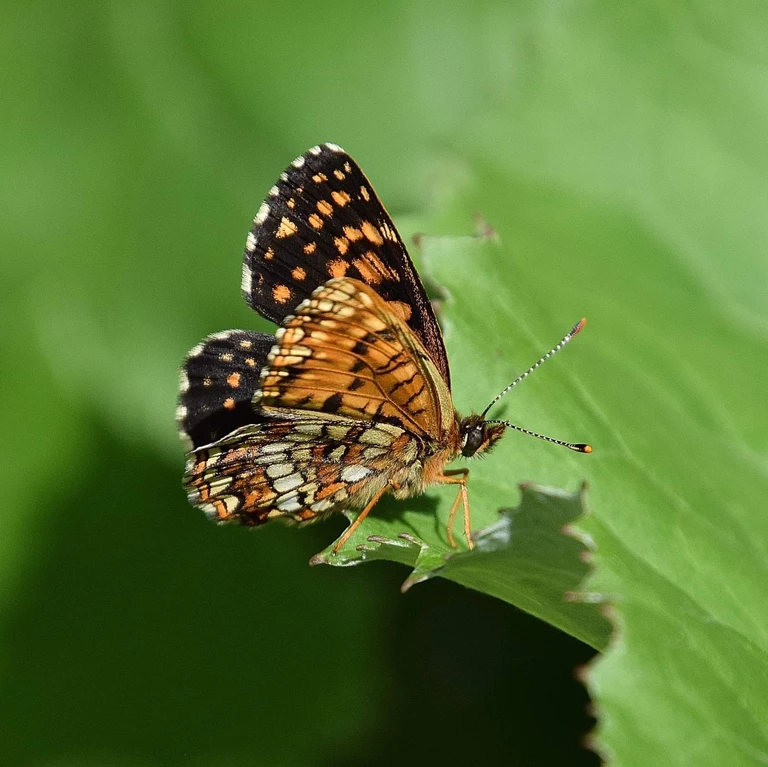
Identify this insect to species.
Melitaea diamina
